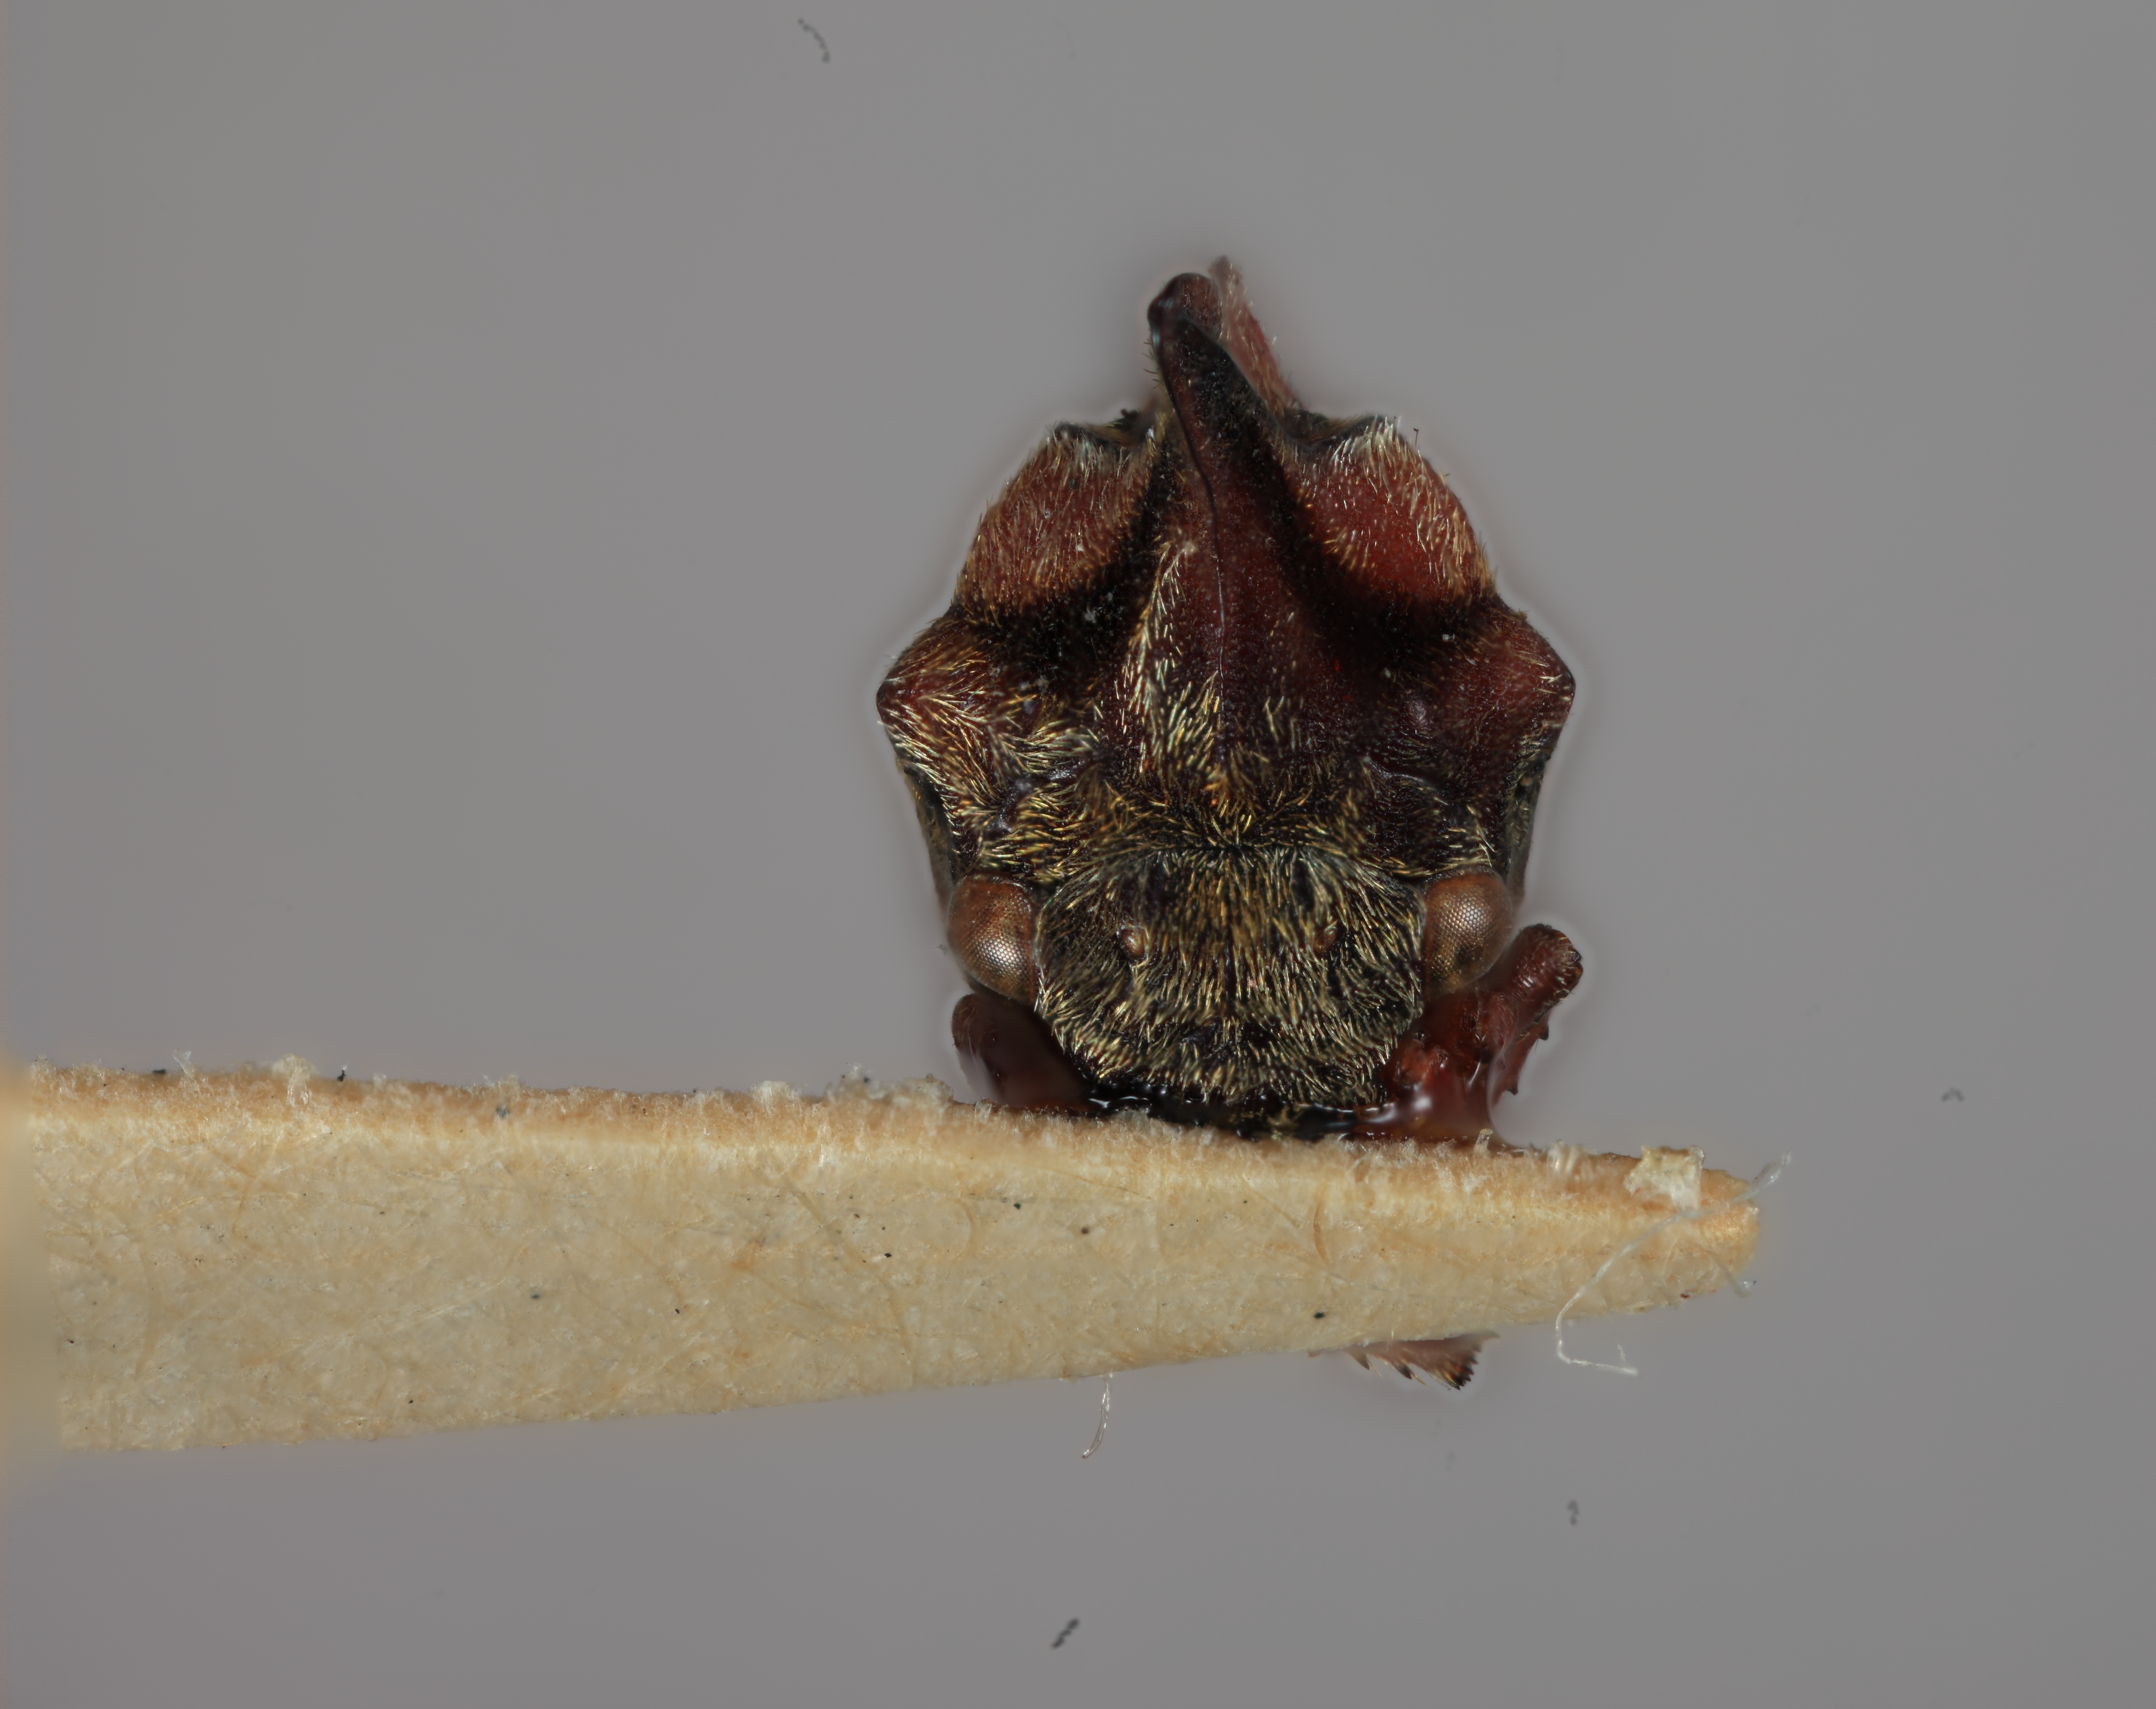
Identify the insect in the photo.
Enchenopa pulchella
